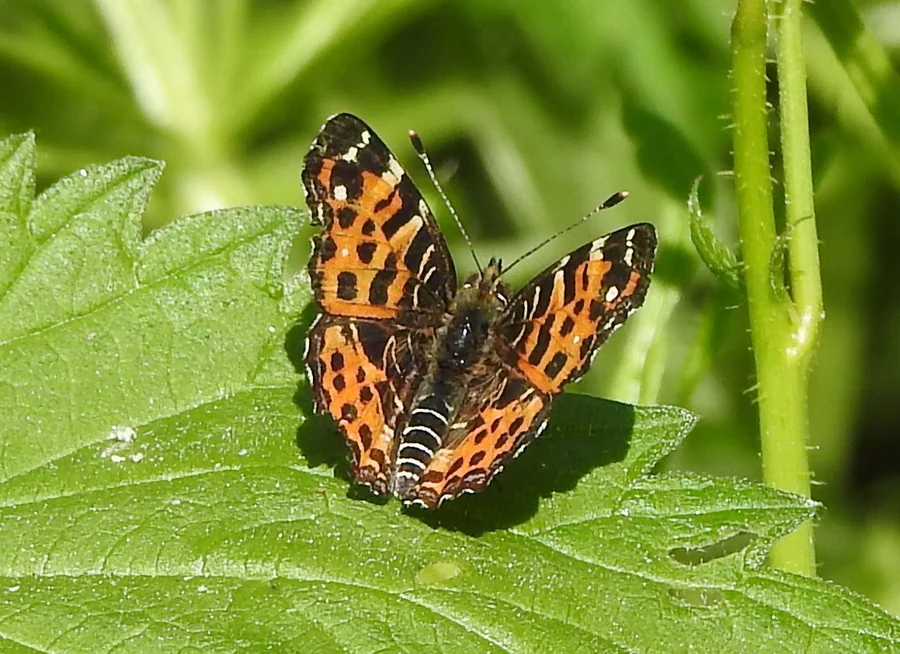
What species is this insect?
Araschnia levana
